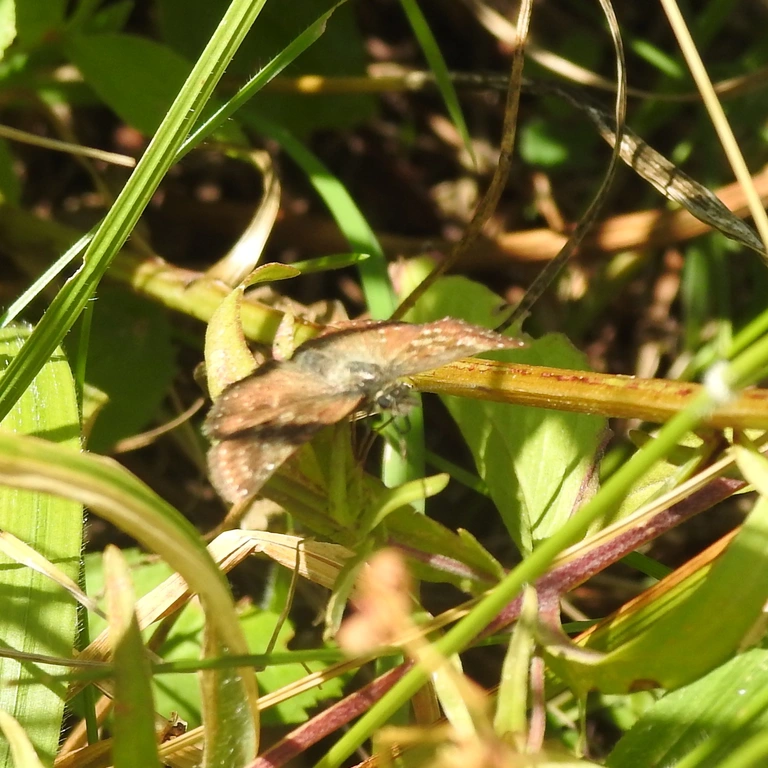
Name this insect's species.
Erynnis tages
